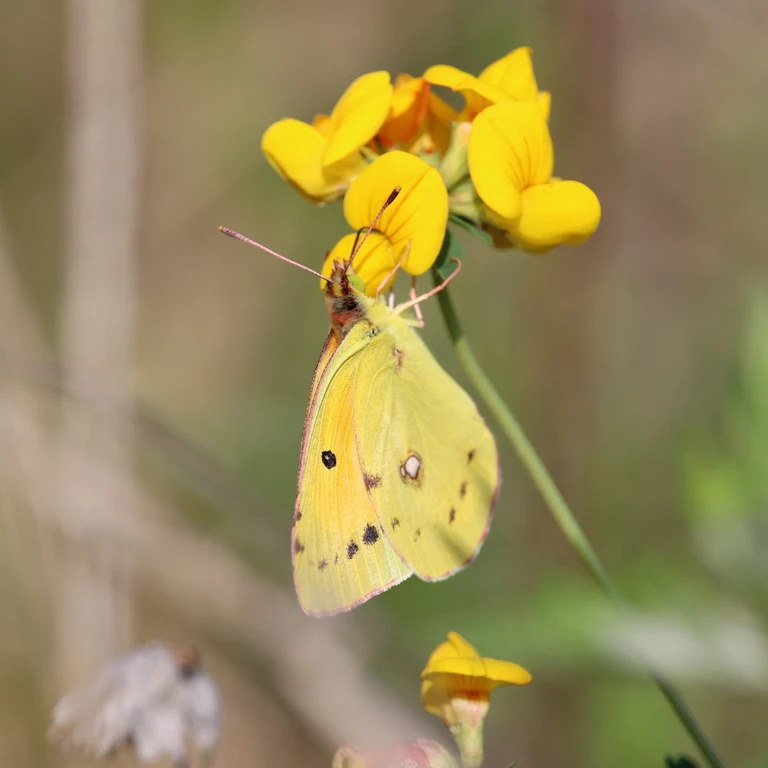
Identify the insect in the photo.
Colias croceus
